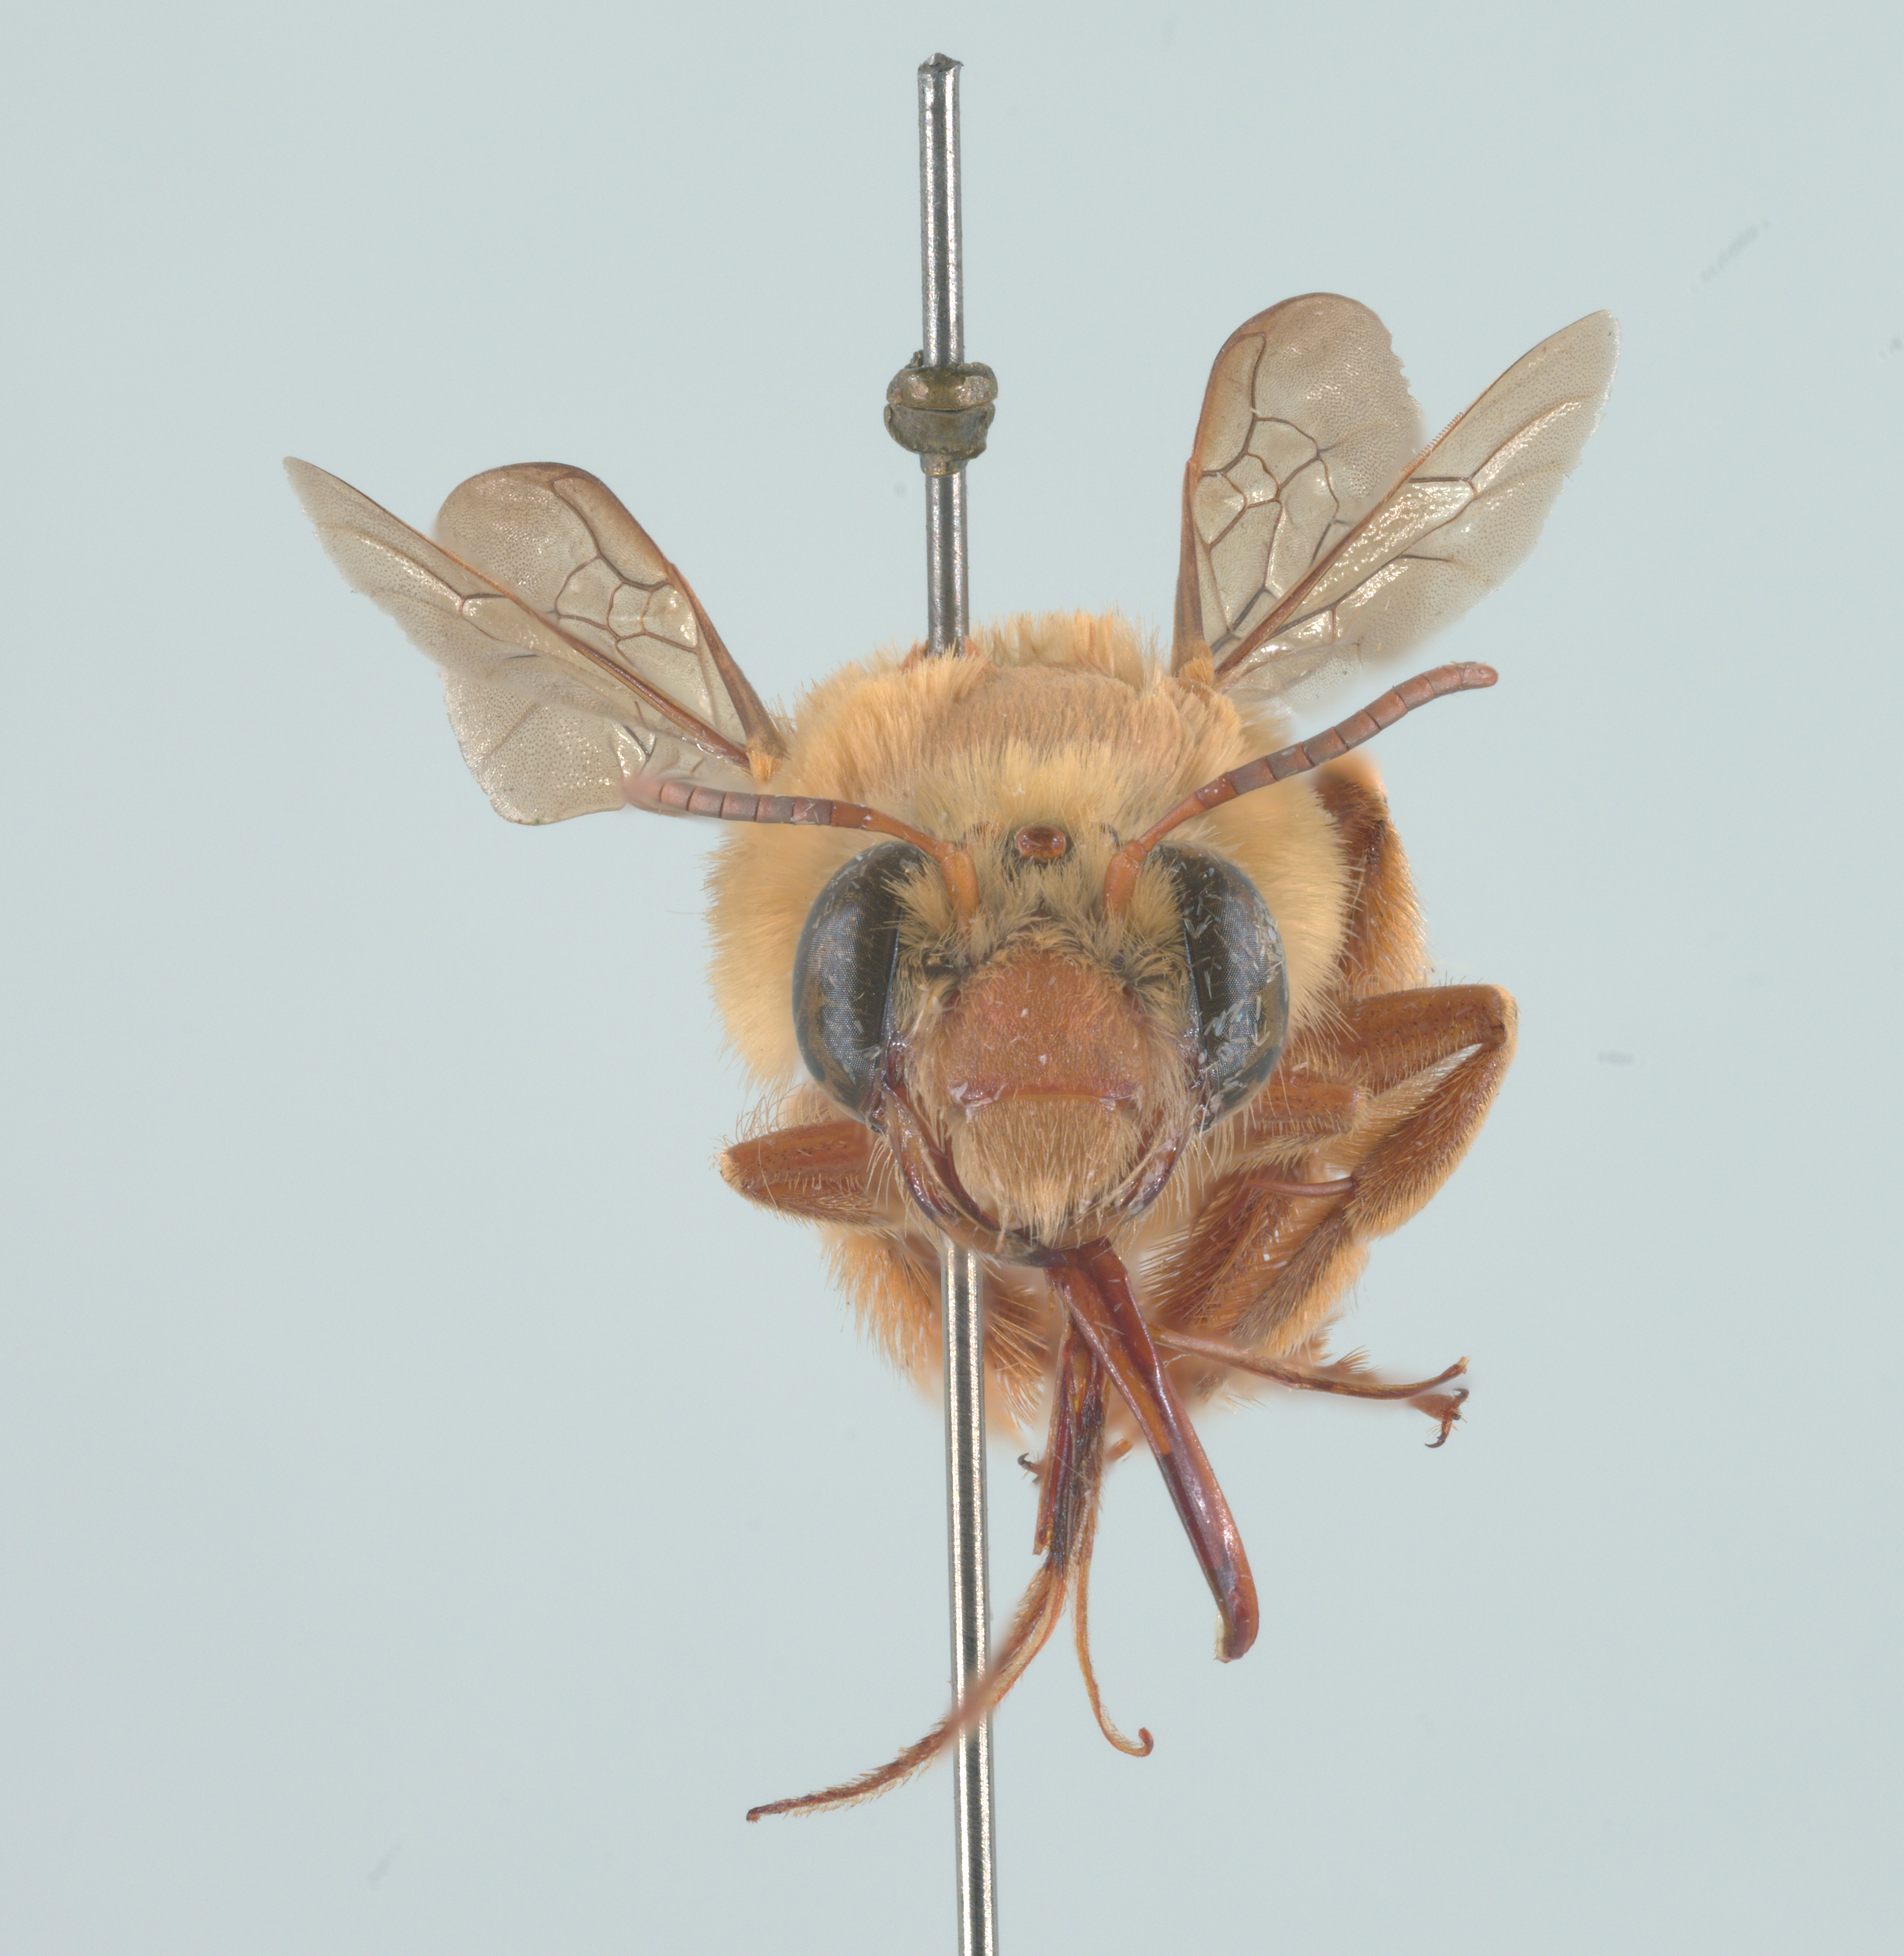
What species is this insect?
Xenoglossa smithii (also Xenoglossa patricia)
